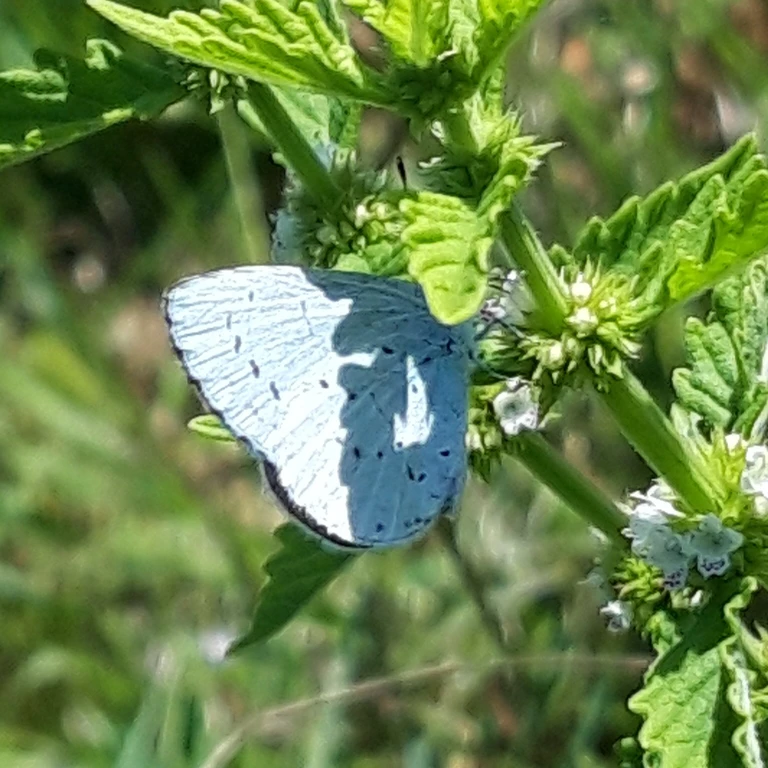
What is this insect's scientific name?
Celastrina argiolus
